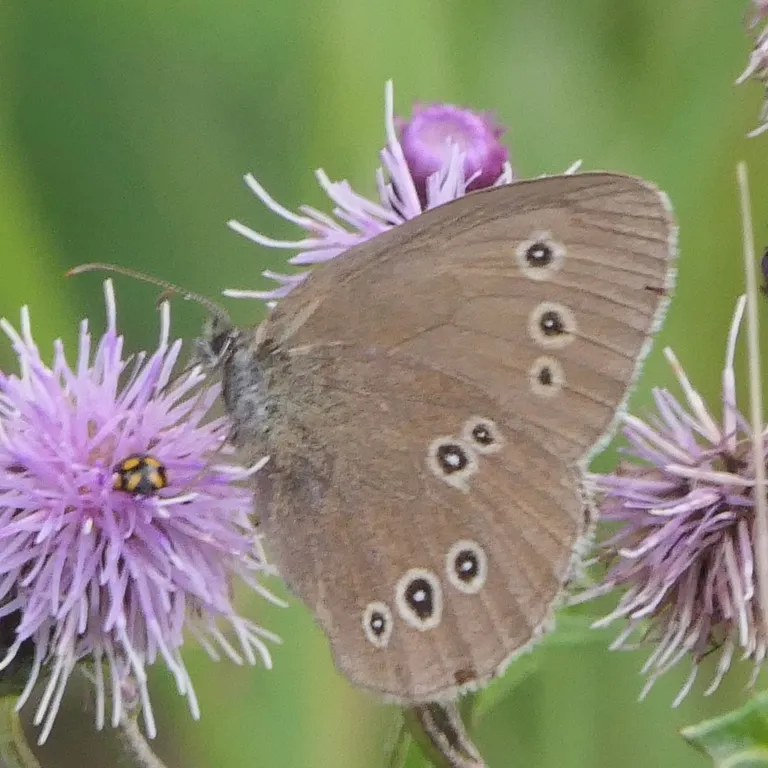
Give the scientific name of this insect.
Aphantopus hyperantus
